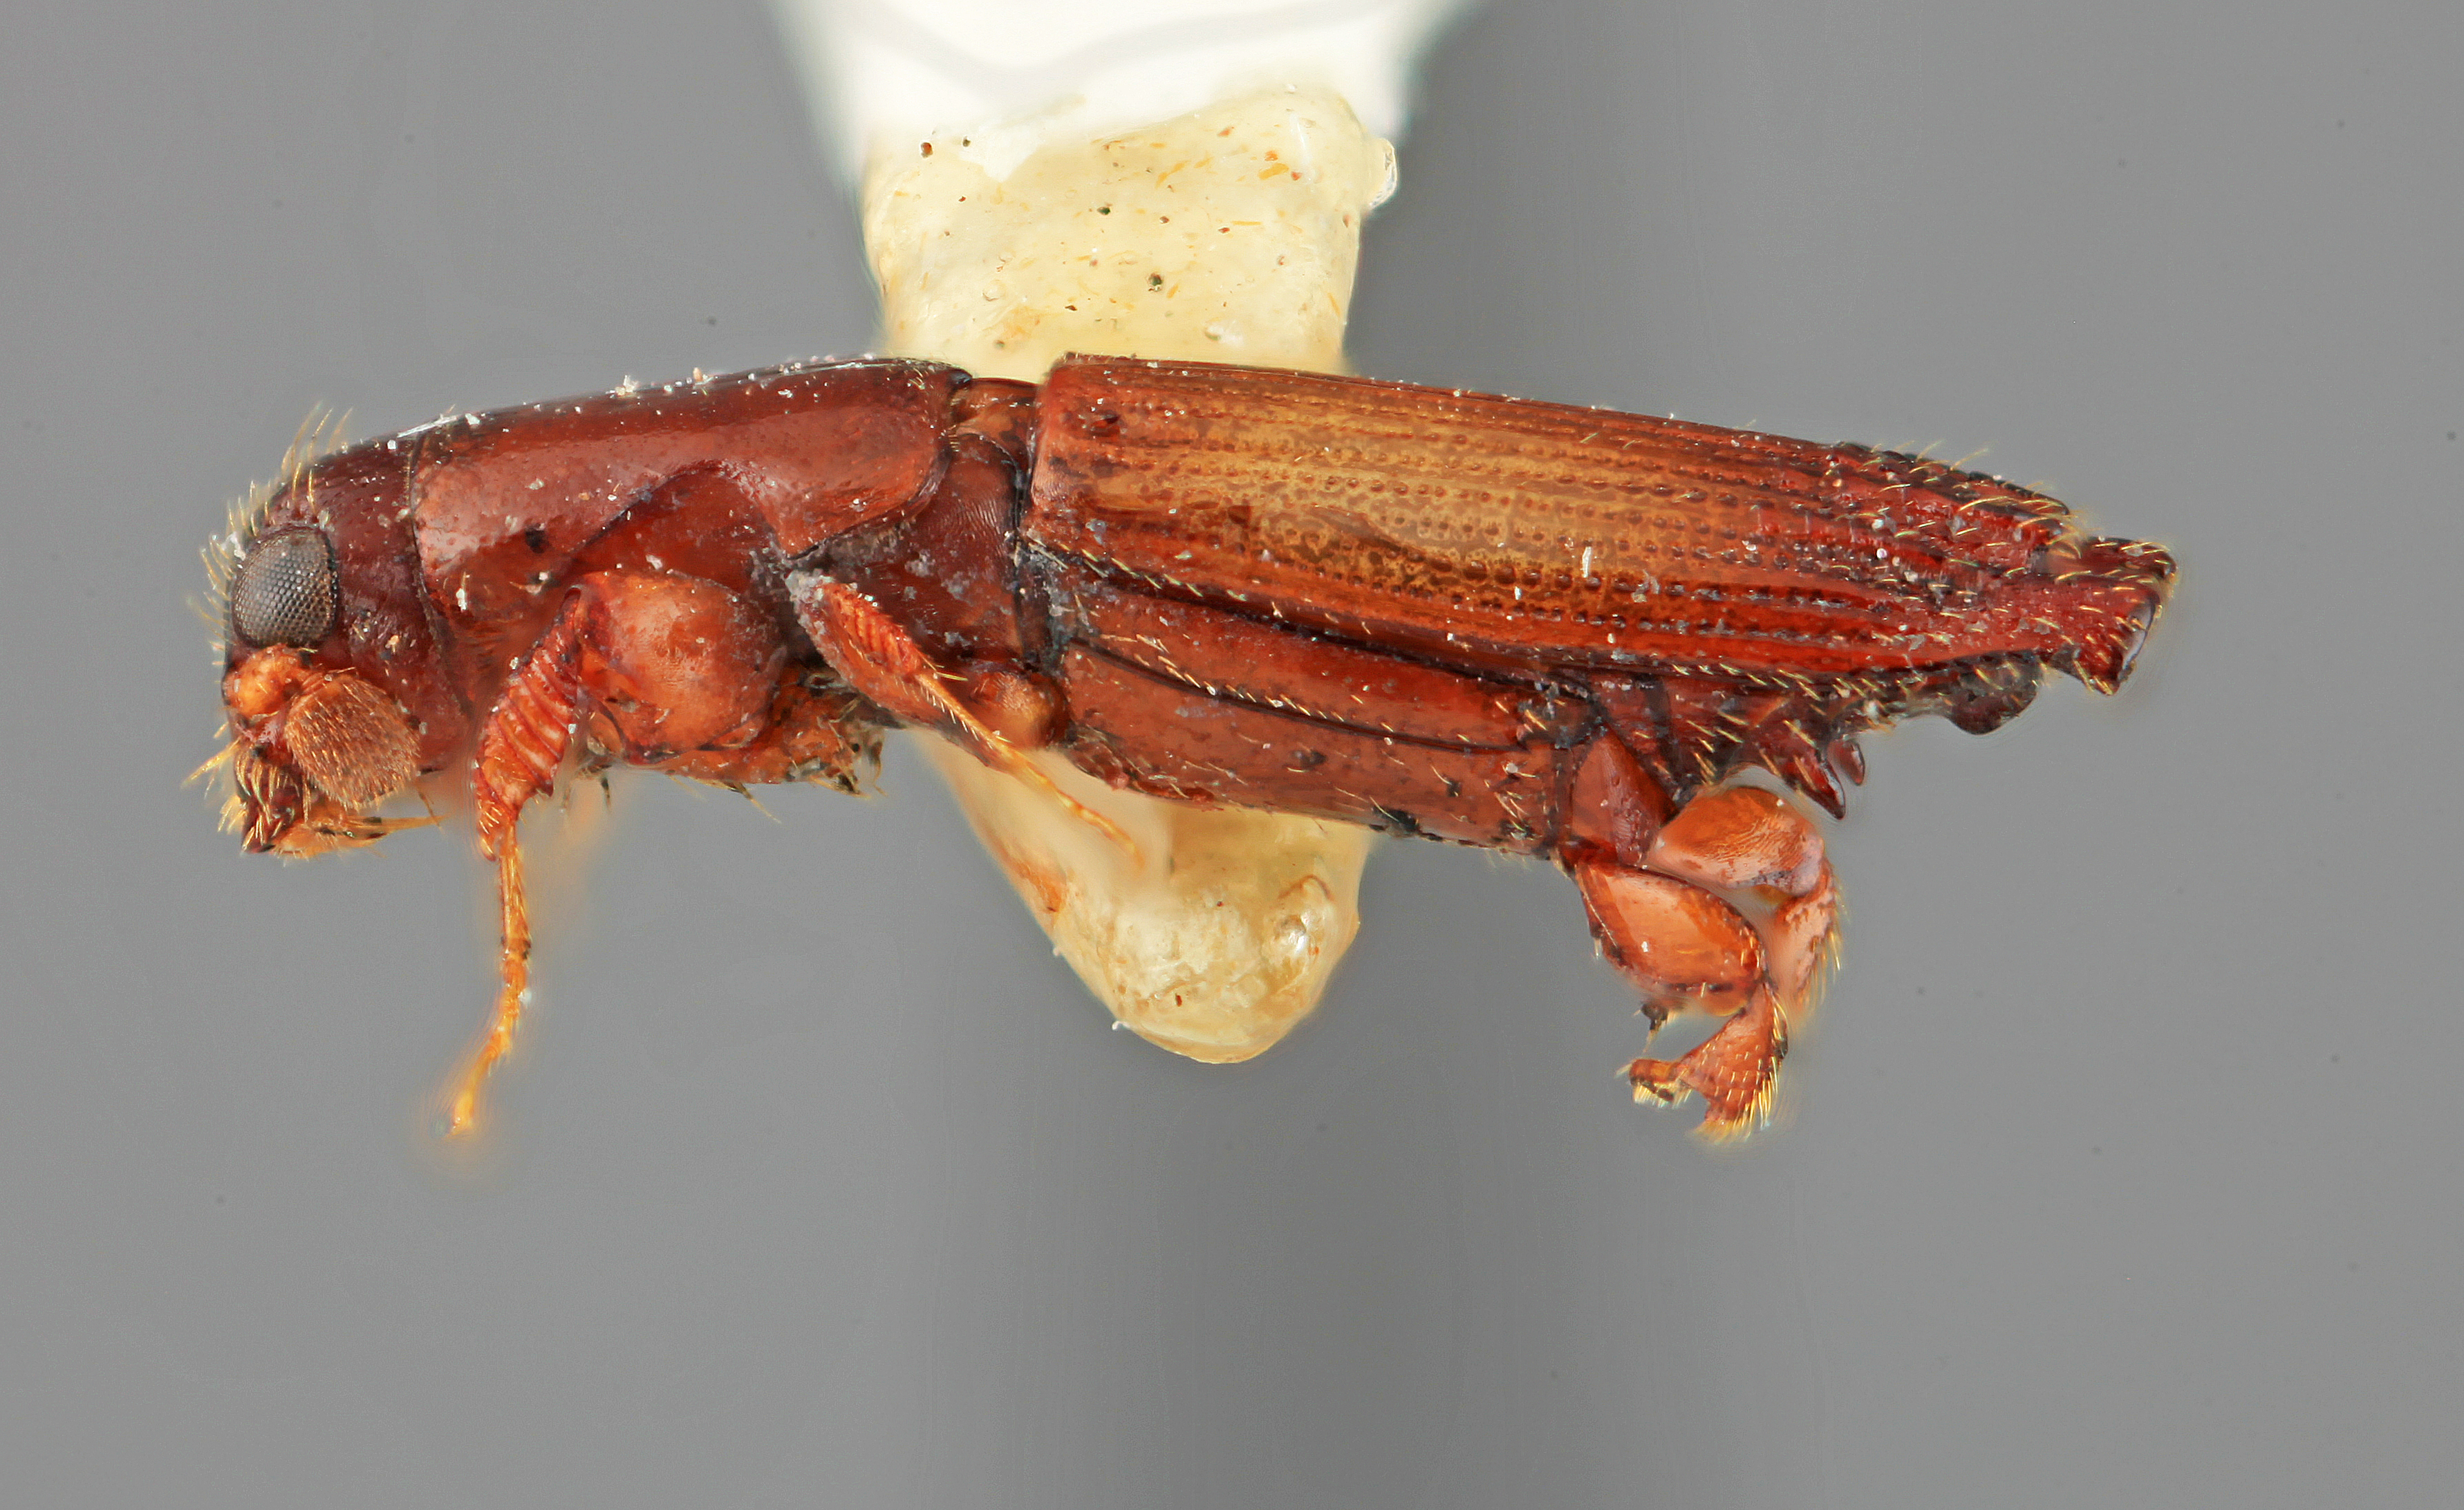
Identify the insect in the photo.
Platypus quercus
